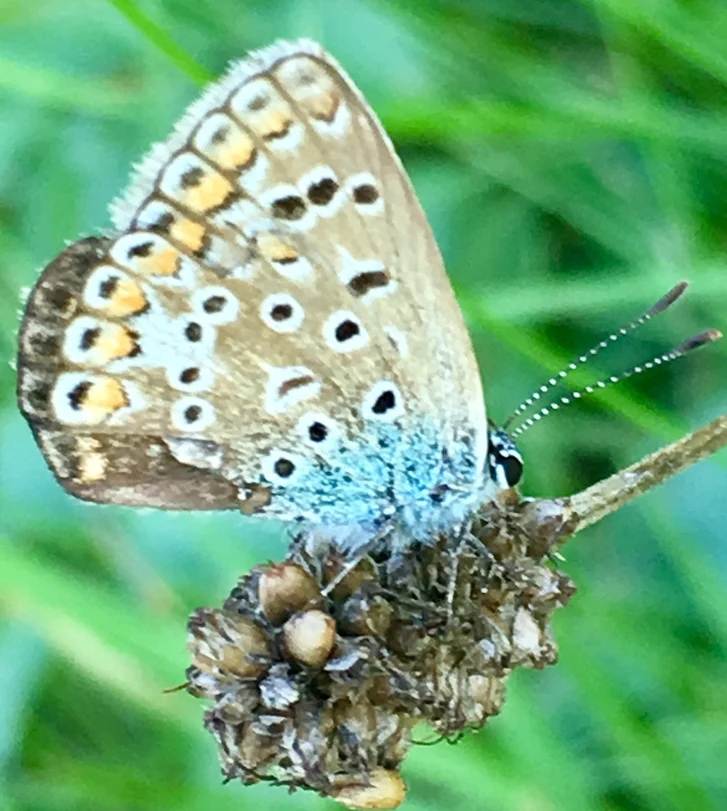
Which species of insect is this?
Polyommatus icarus
